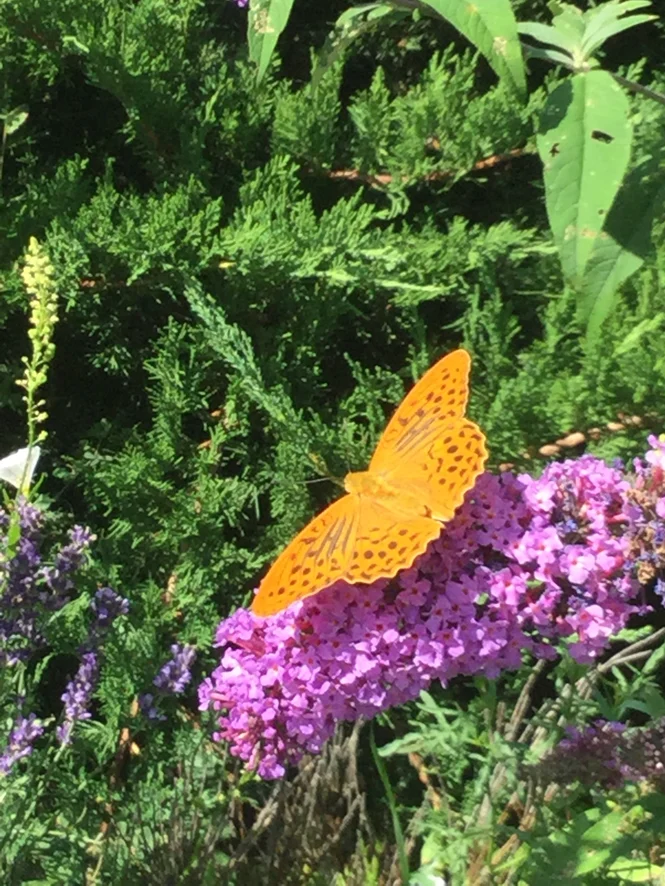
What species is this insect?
Argynnis paphia
